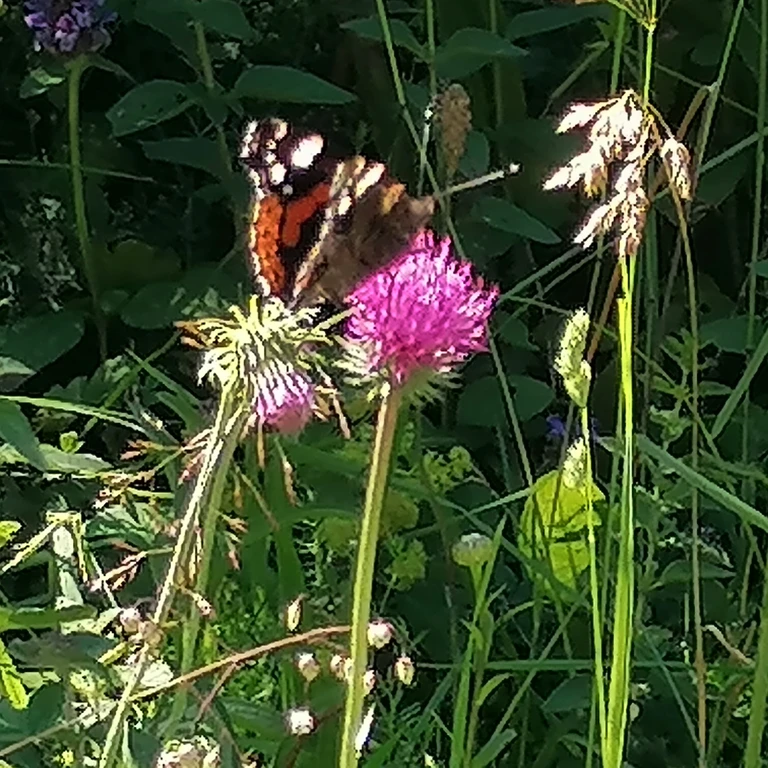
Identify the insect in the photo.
Vanessa atalanta
